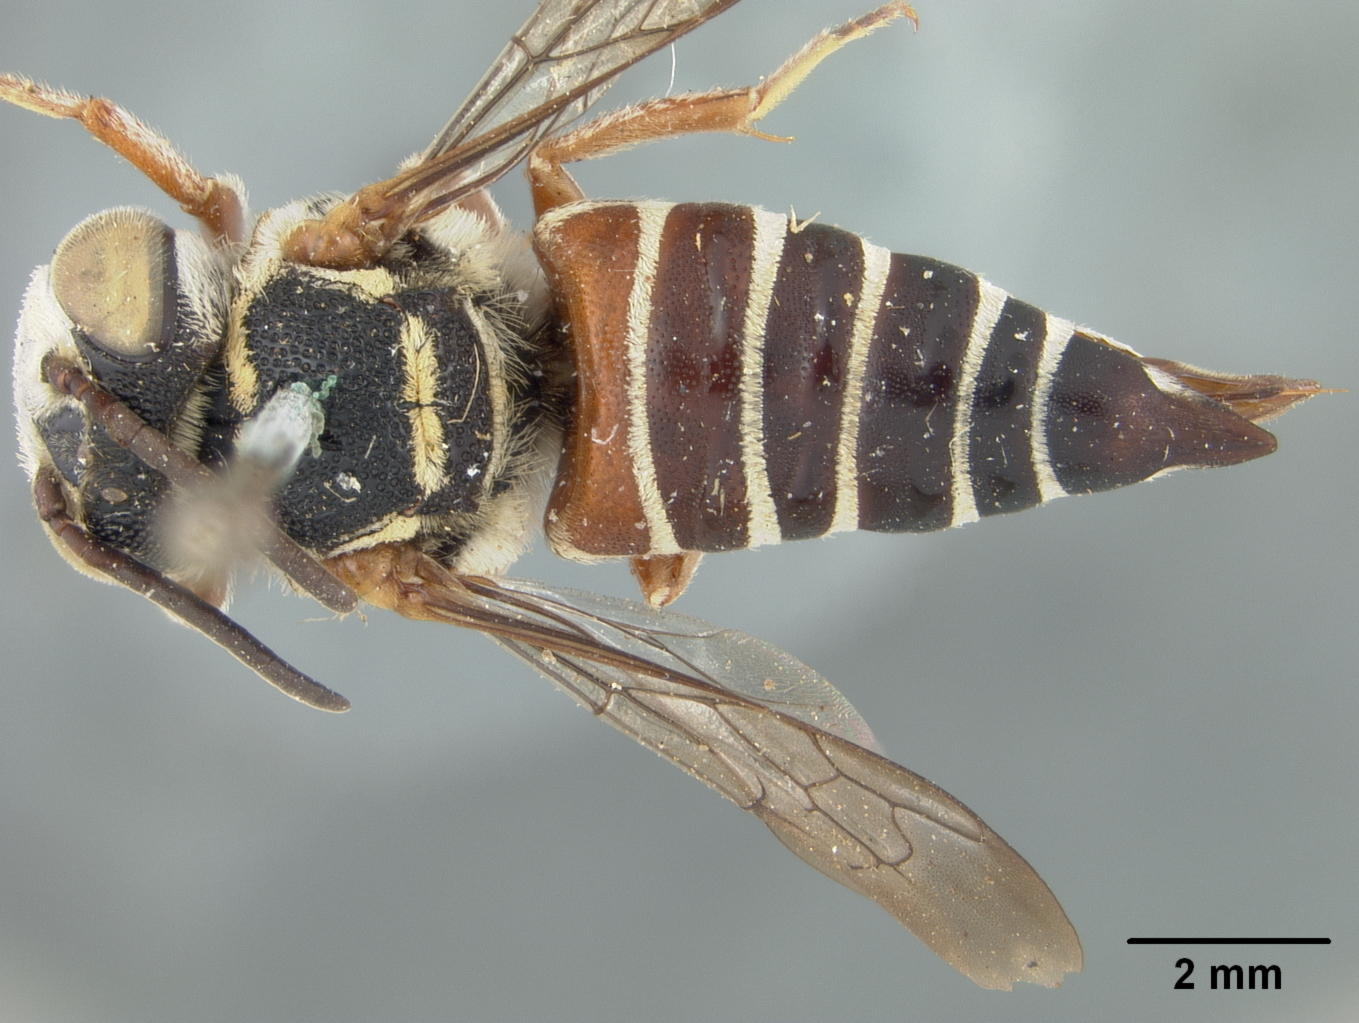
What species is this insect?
Coelioxys slossoni
